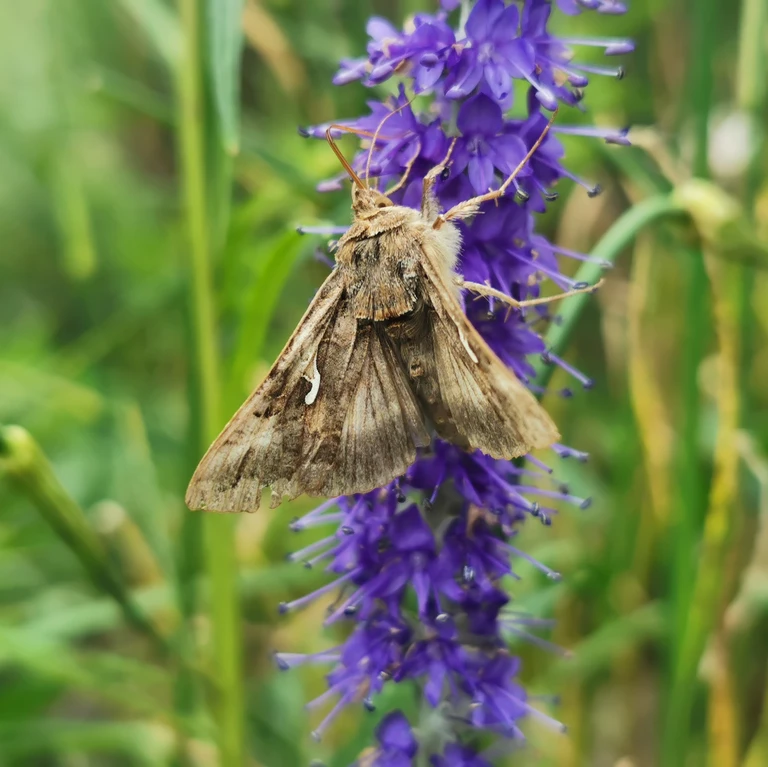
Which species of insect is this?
Autographa gamma
